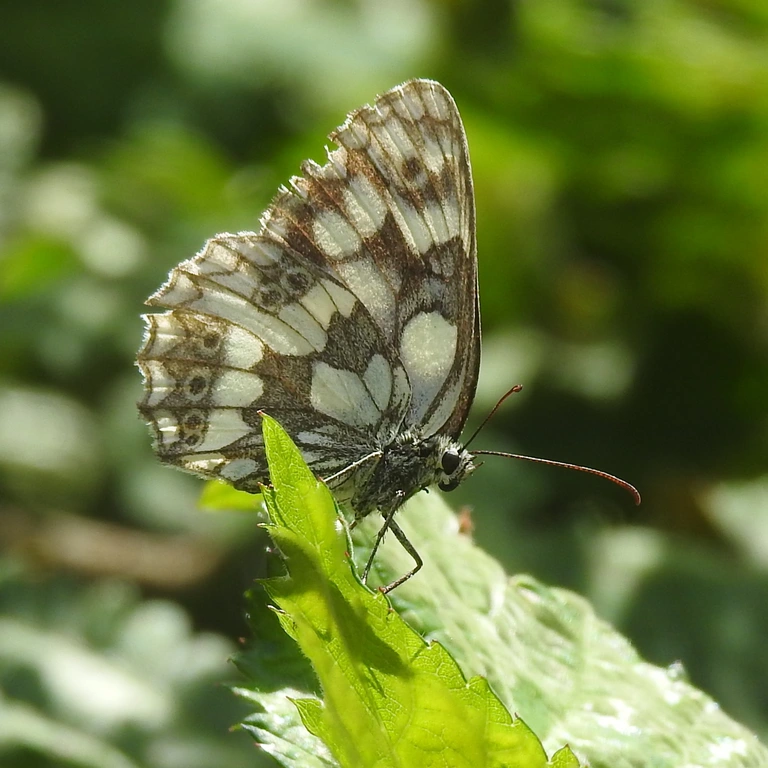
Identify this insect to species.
Melanargia galathea
